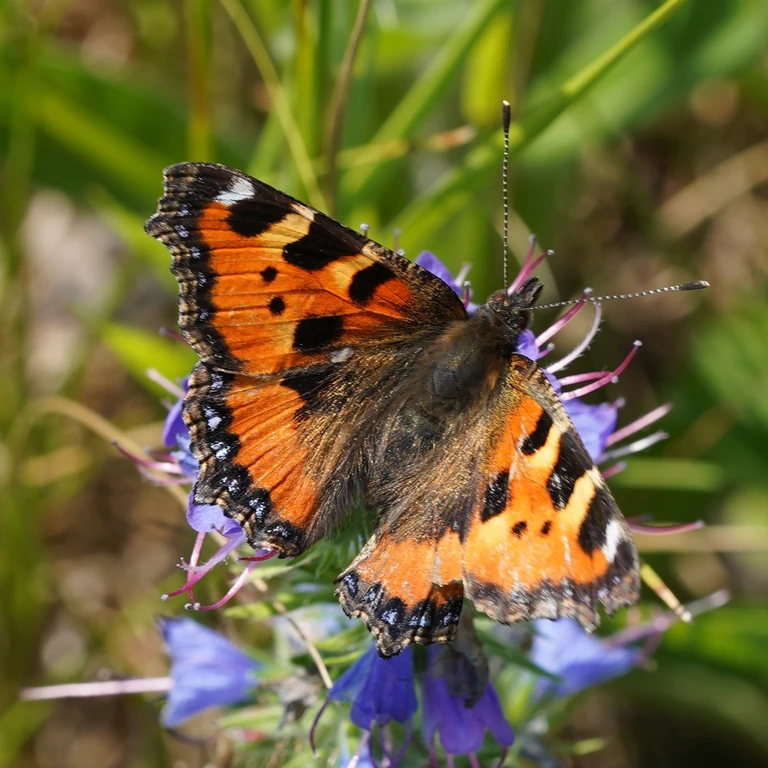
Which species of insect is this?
Aglais urticae
